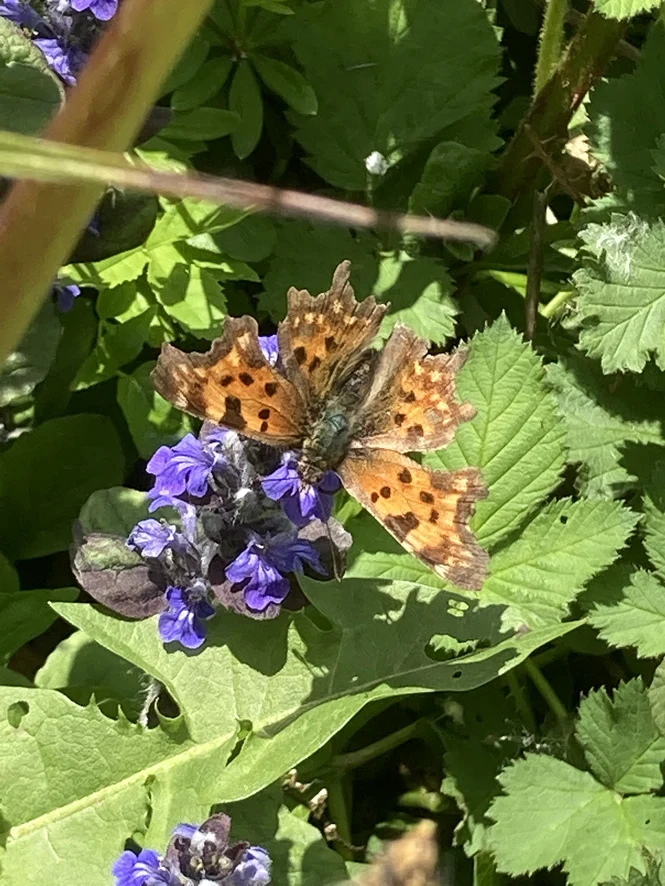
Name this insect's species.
Polygonia c-album
